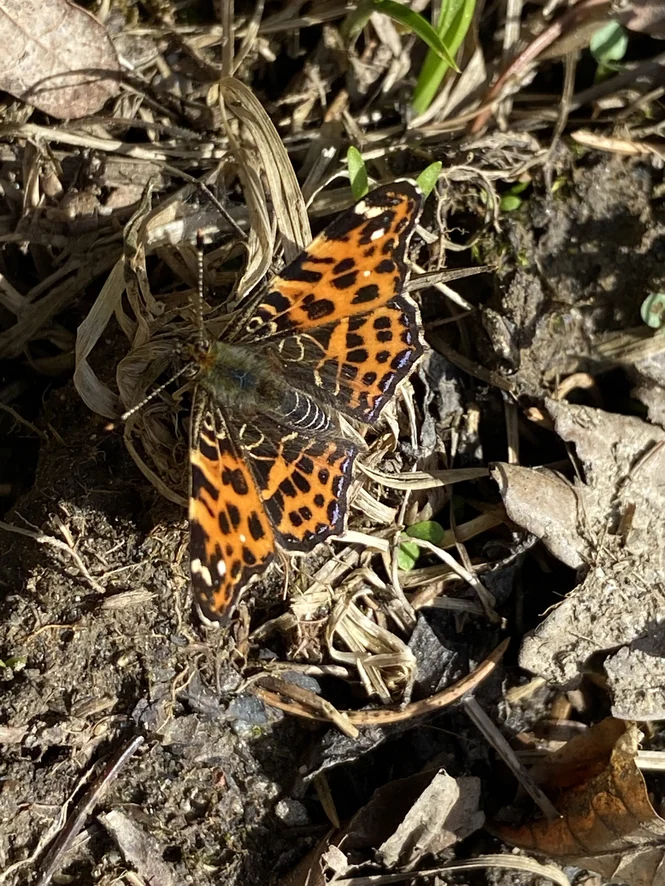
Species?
Araschnia levana
